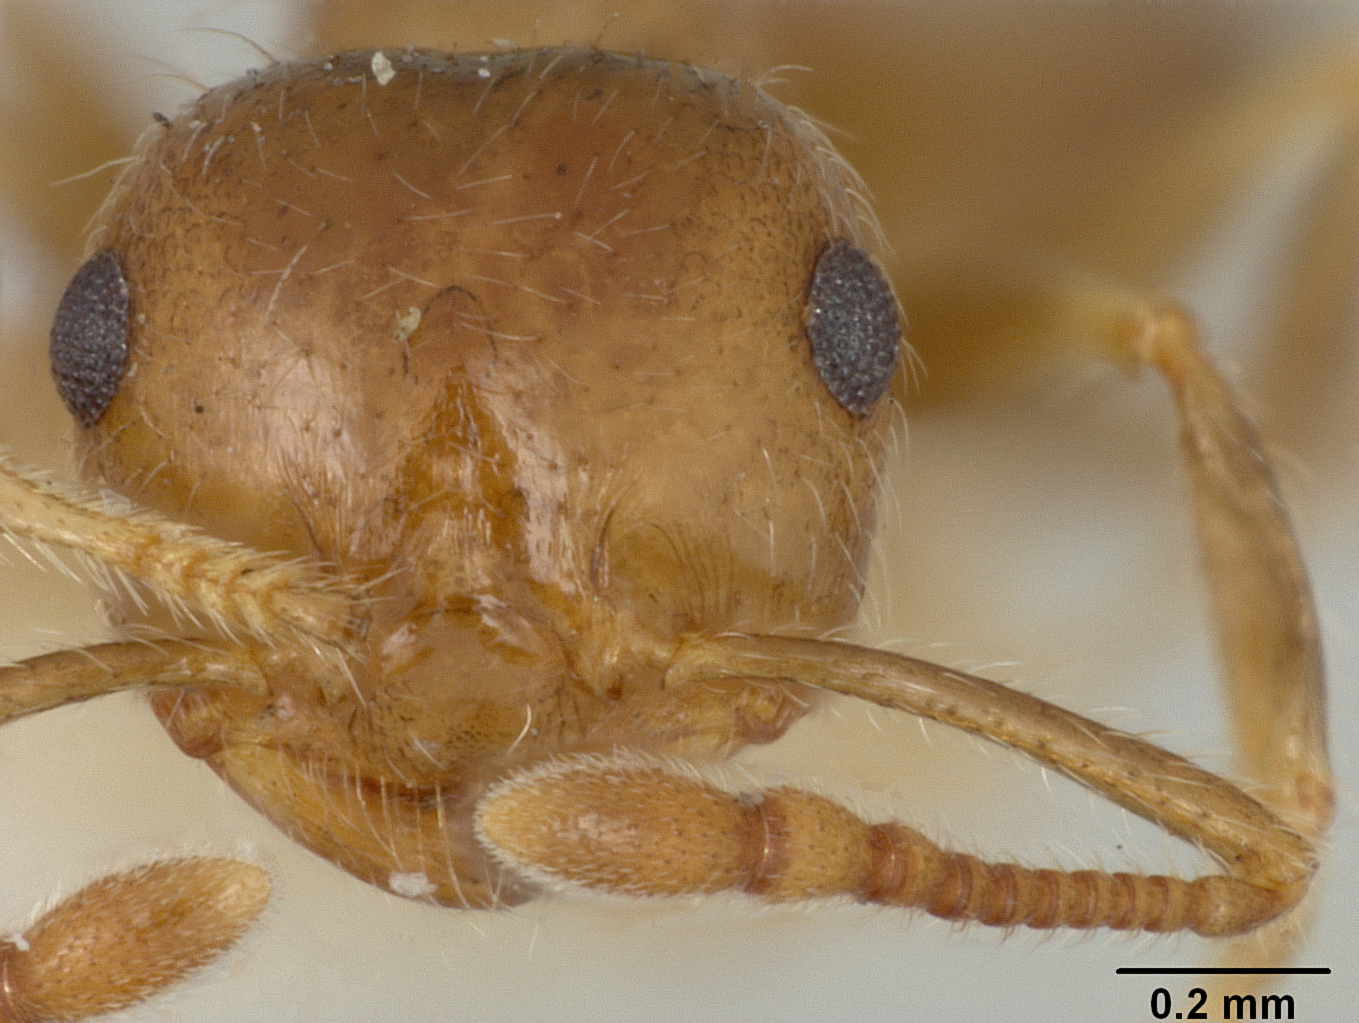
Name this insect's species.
Crematogaster perthensis
